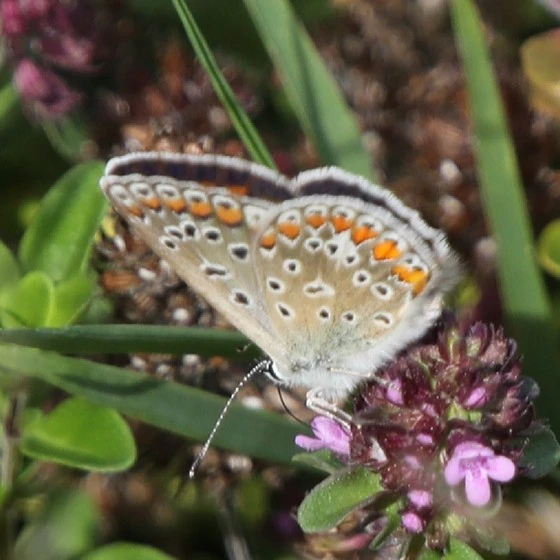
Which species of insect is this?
Polyommatus icarus
